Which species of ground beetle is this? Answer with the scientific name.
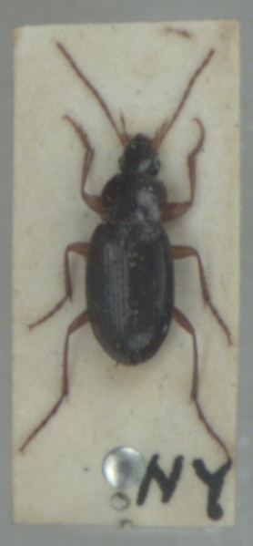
Calathus micropterus
